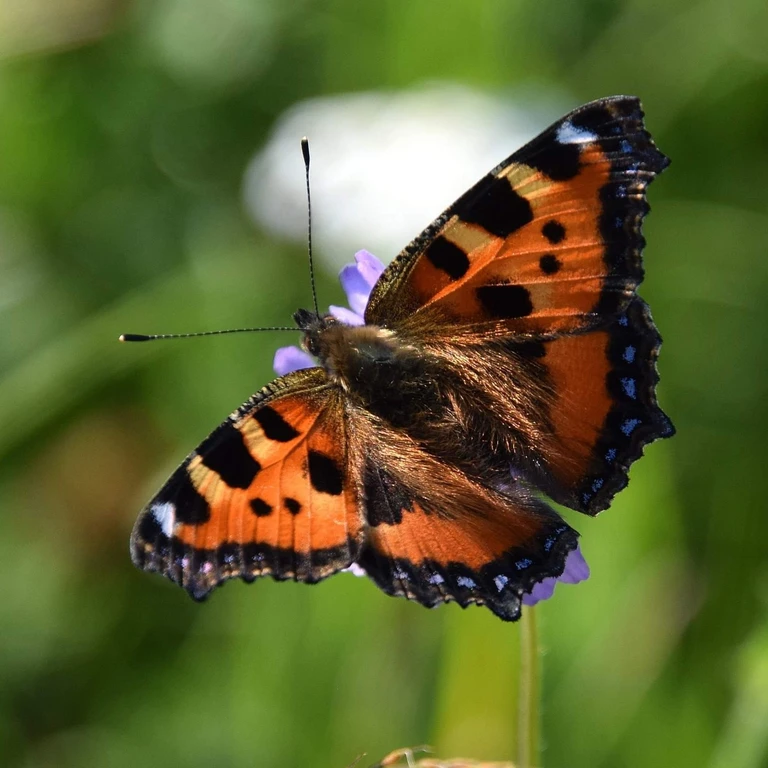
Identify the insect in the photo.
Aglais urticae
